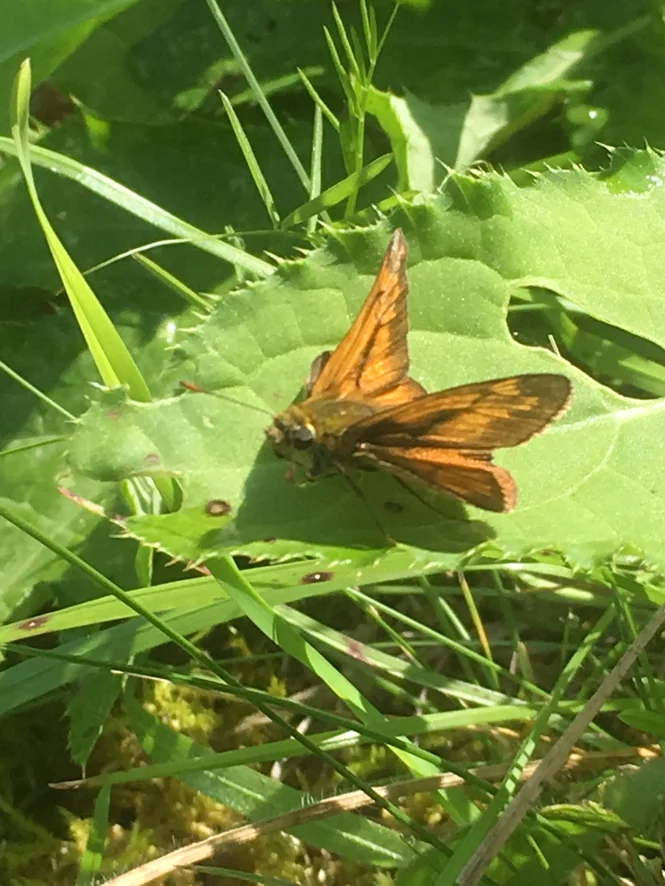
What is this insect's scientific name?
Ochlodes sylvanus (also Ochlodes venata)
